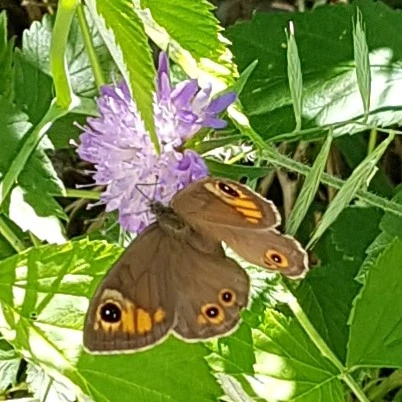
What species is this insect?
Lasiommata maera (also Pararge maera)
